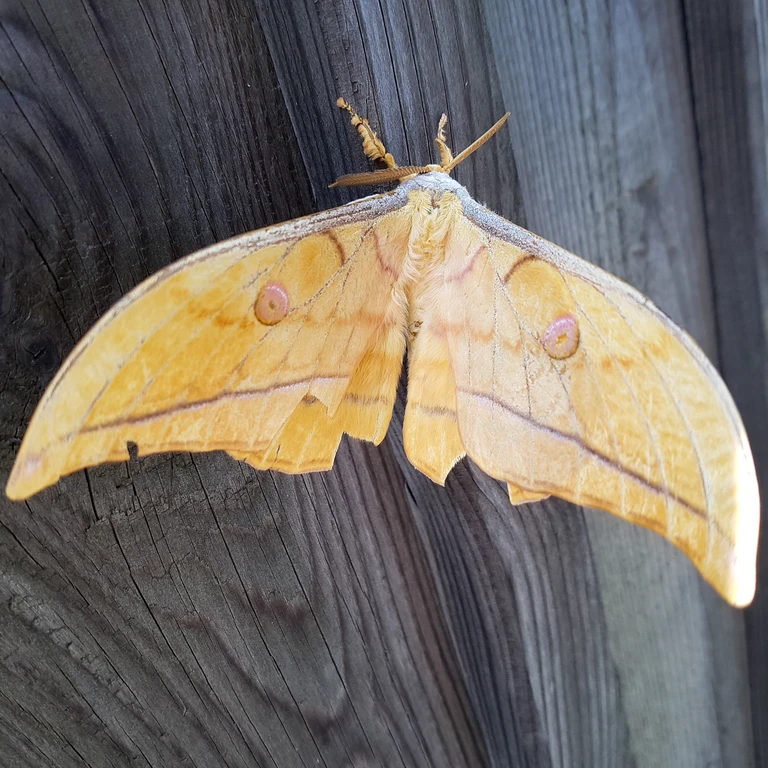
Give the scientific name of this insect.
Antheraea yamamai
